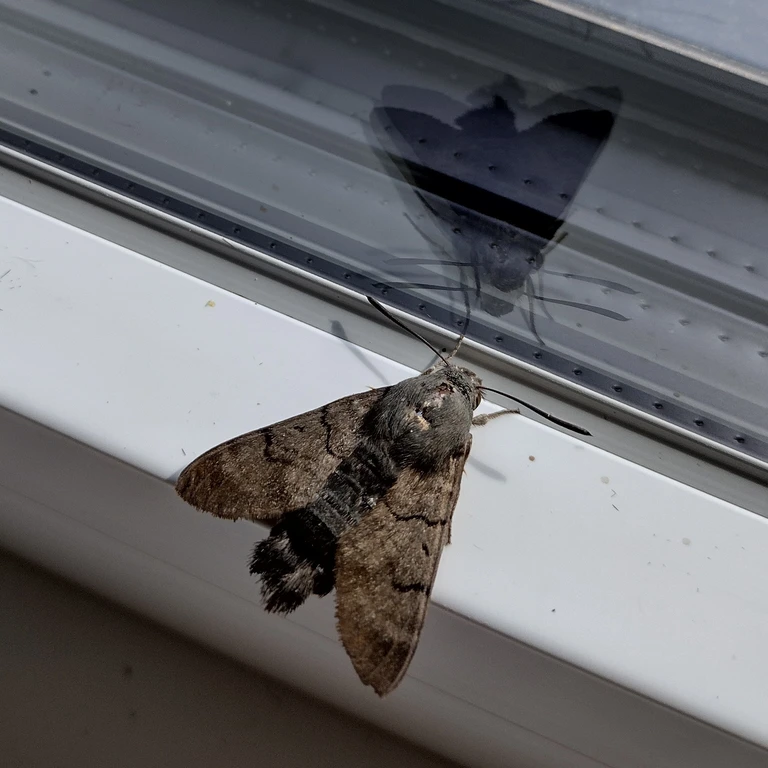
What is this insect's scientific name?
Macroglossum stellatarum
